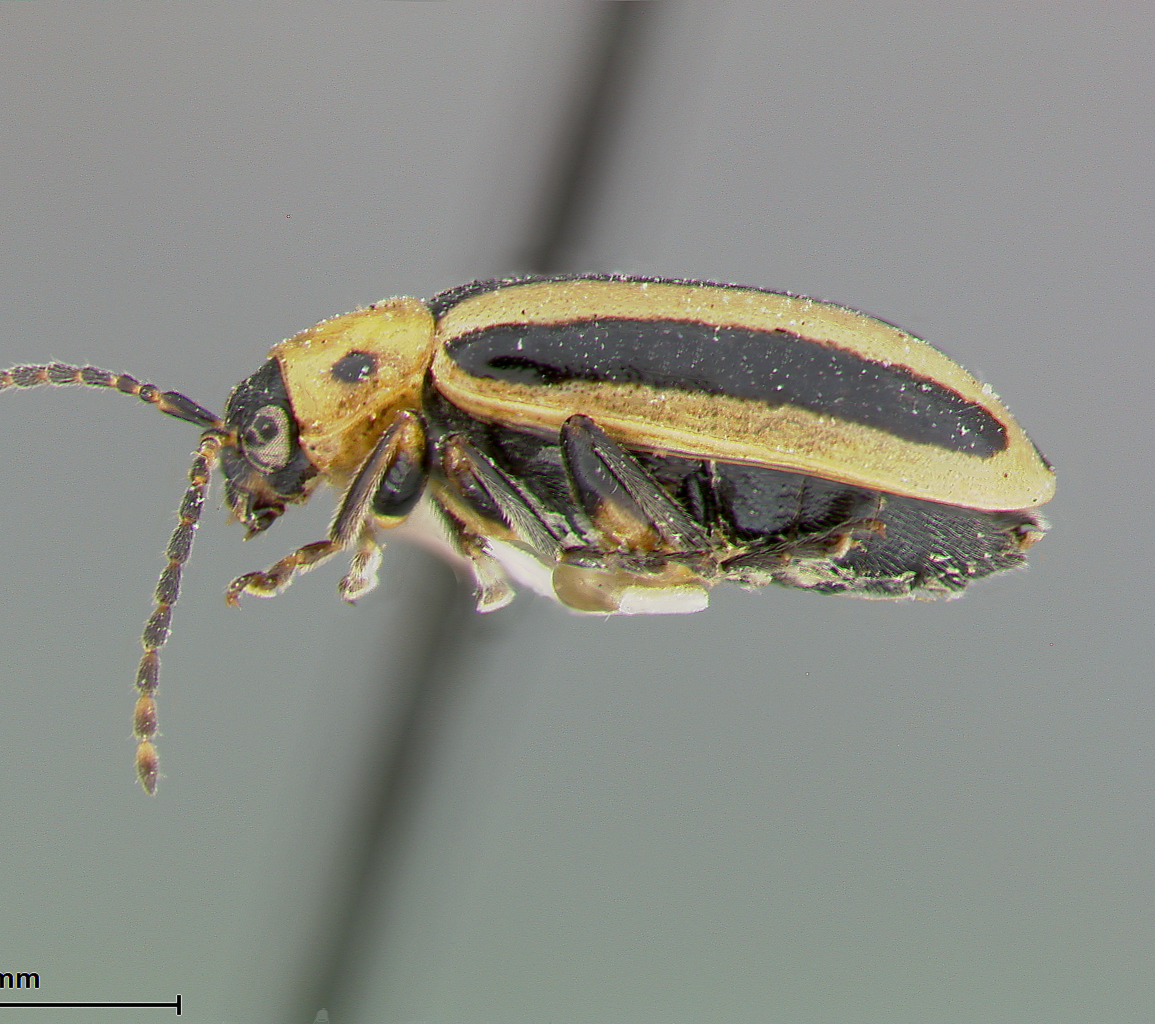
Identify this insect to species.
Diabrotica bipuncticollis
